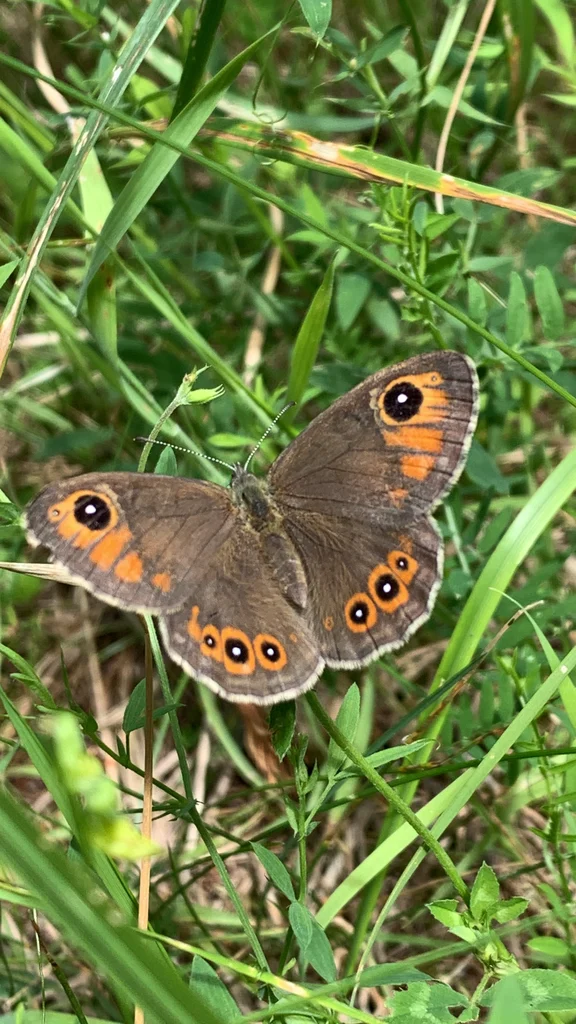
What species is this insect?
Lasiommata maera (also Pararge maera)
